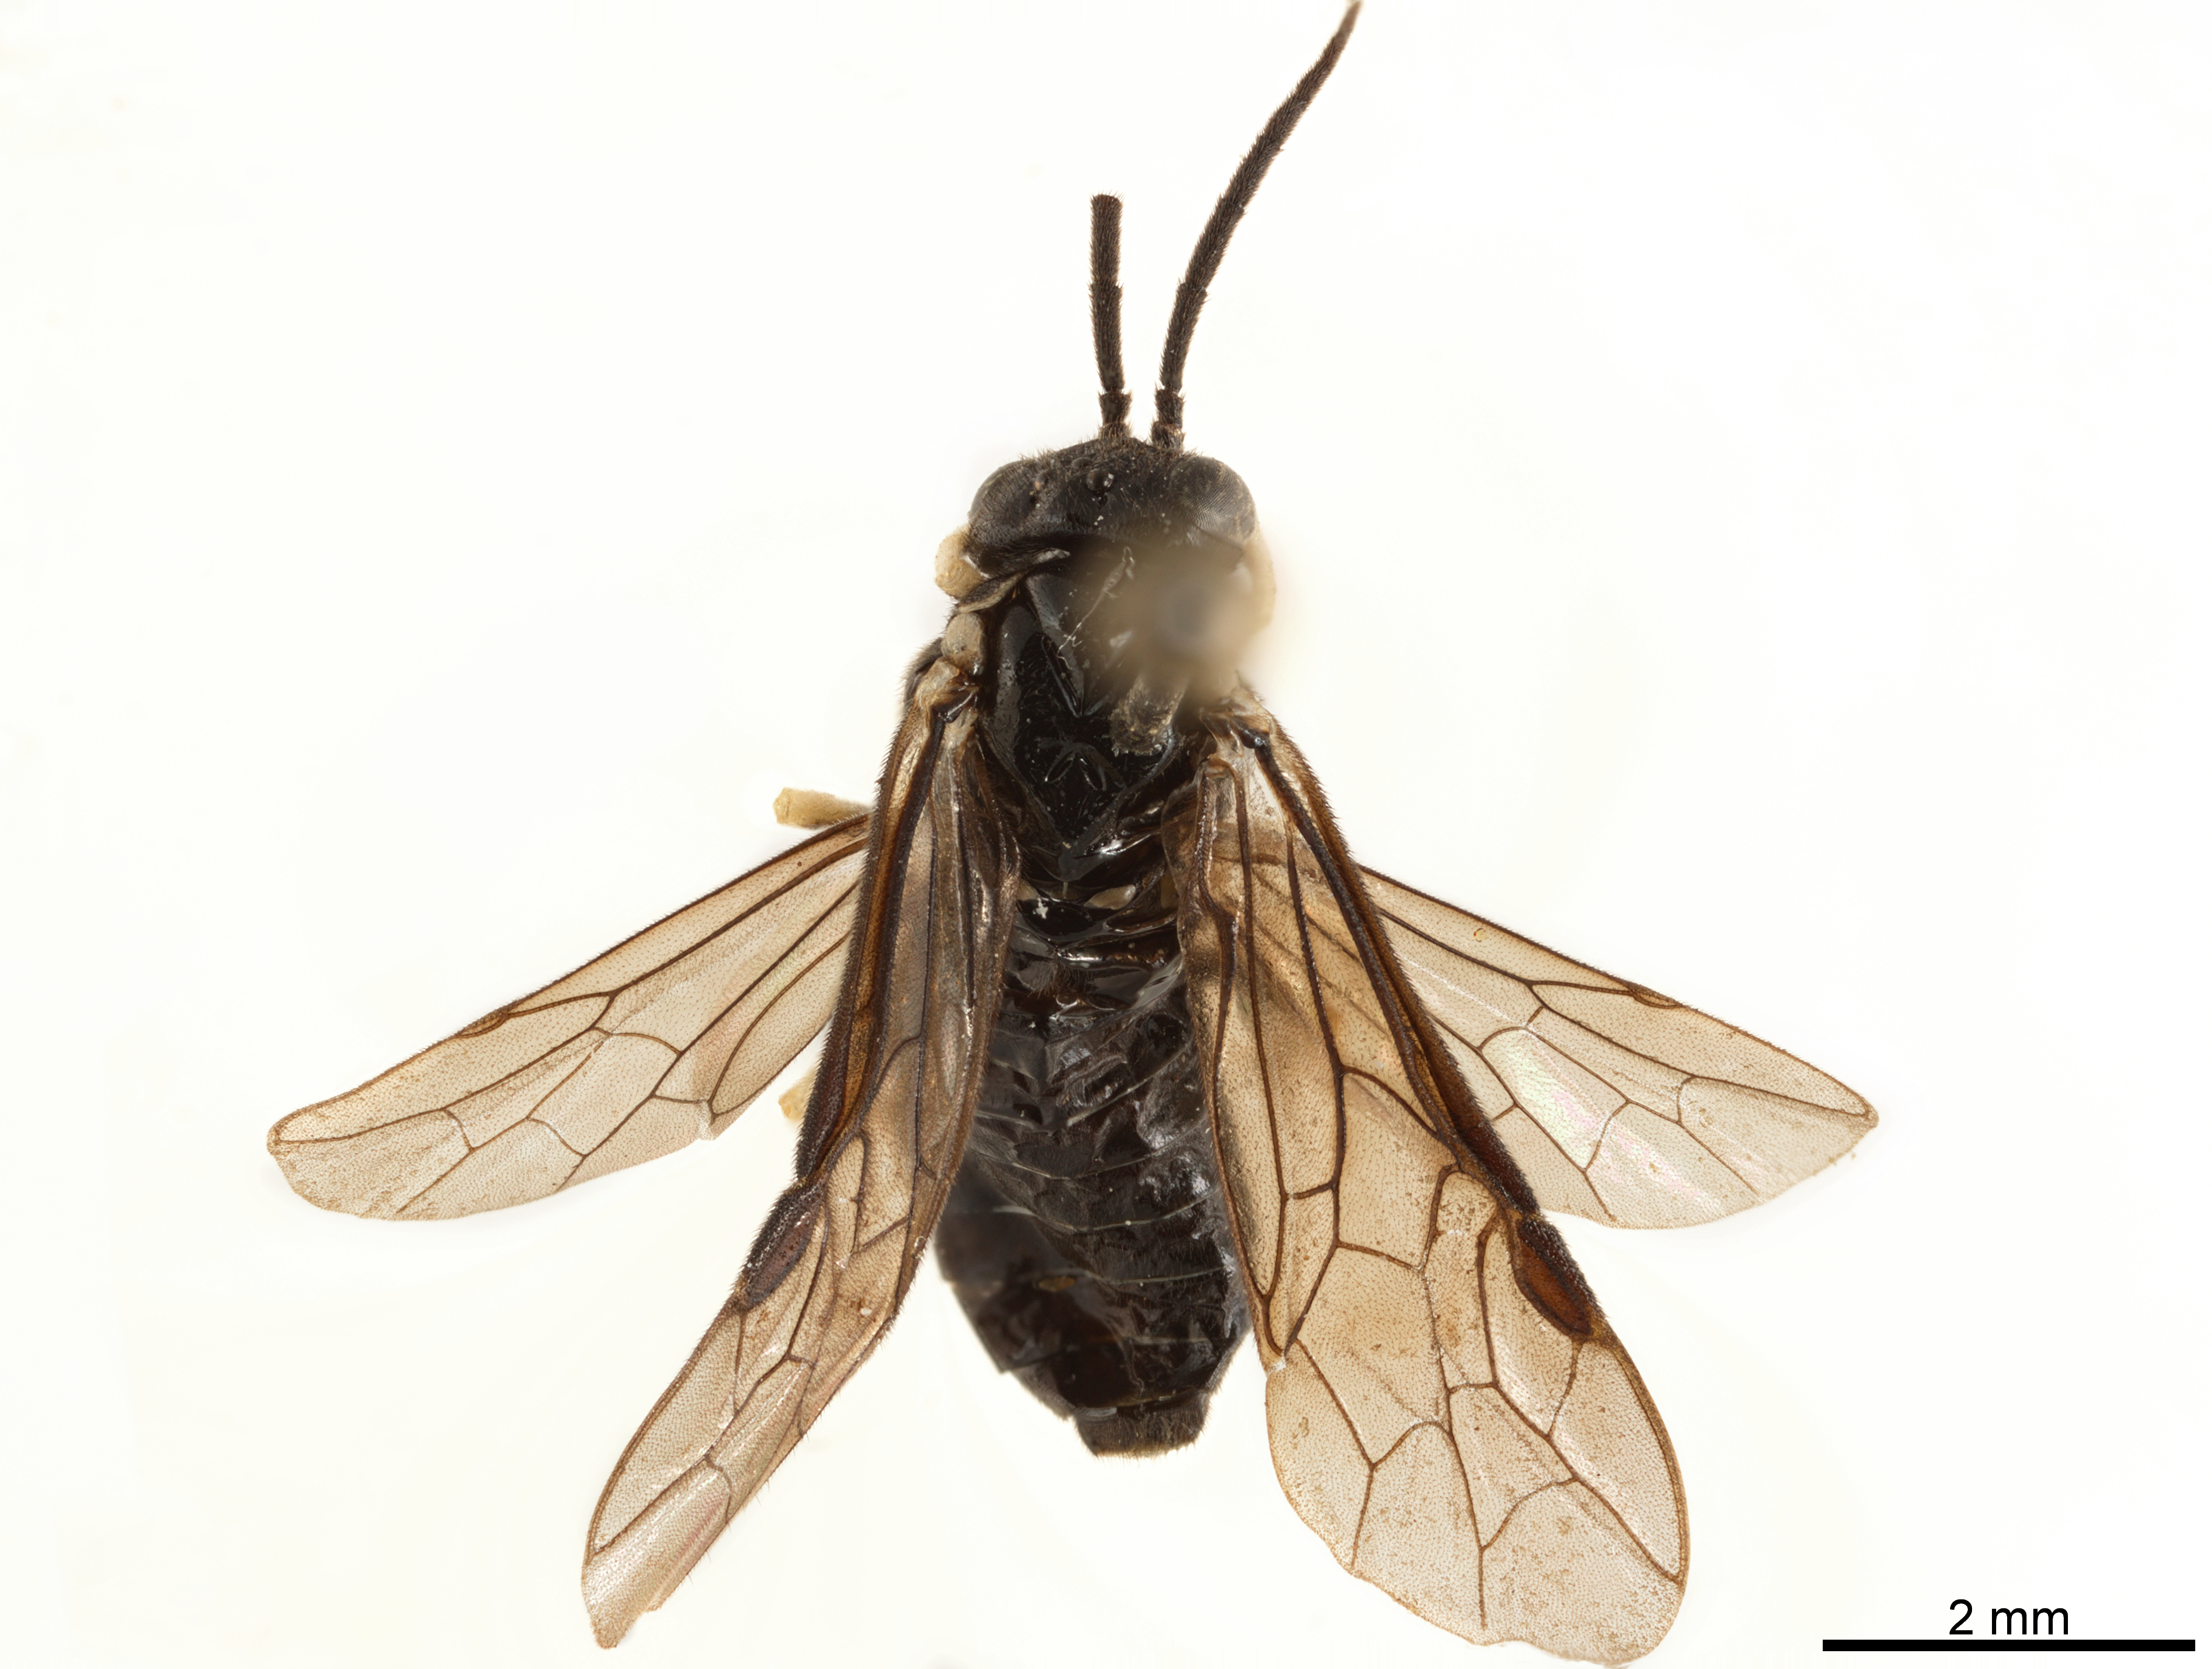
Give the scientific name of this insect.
Pseudostromboceros sinensis
